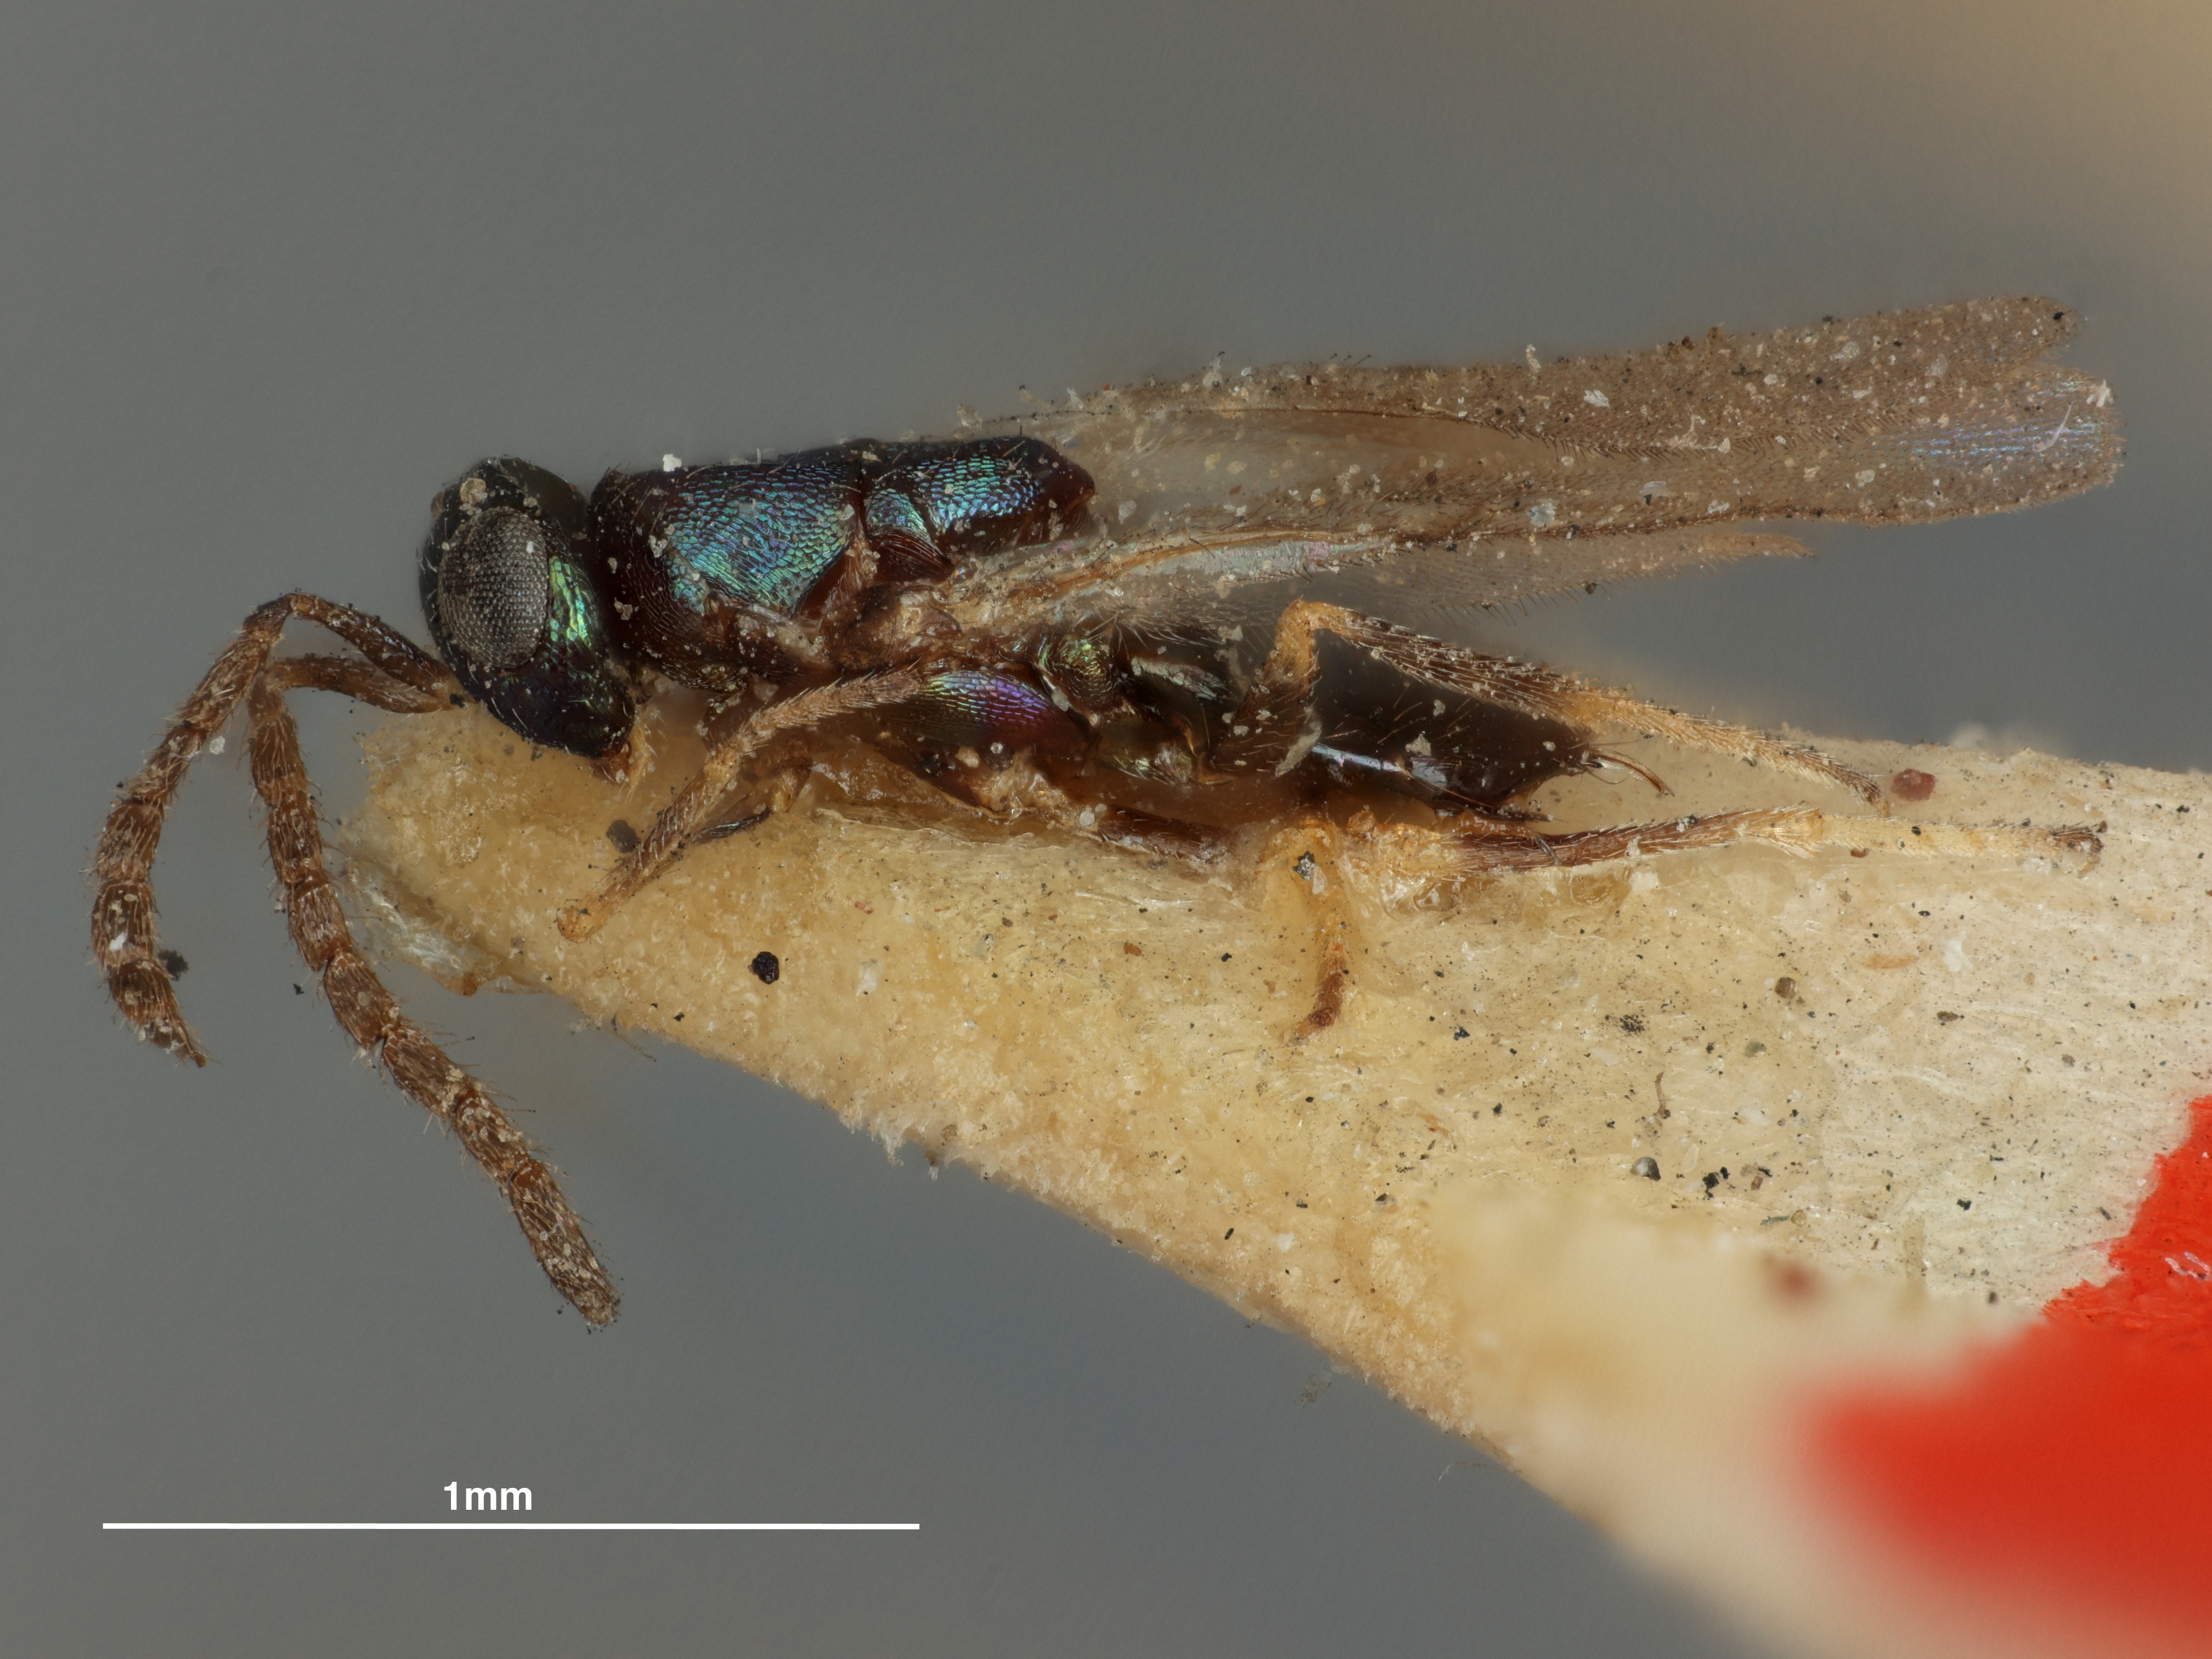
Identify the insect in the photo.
Copidosoma intermedium
